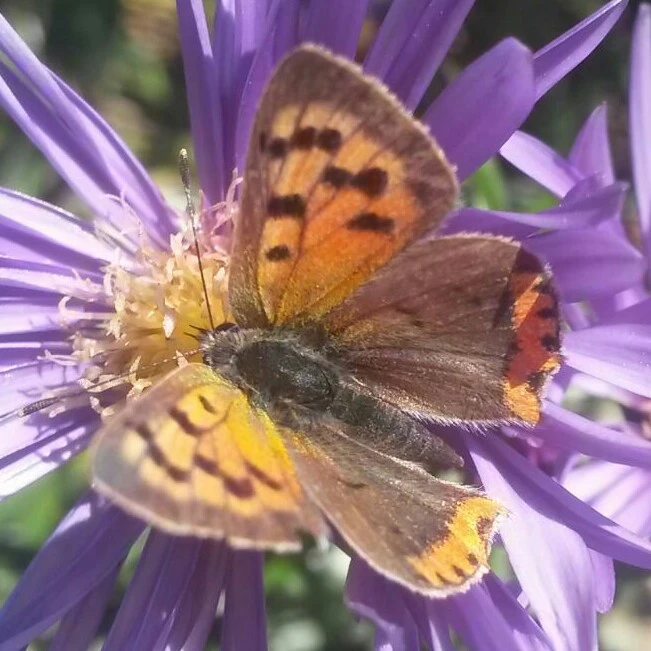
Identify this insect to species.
Lycaena phlaeas
